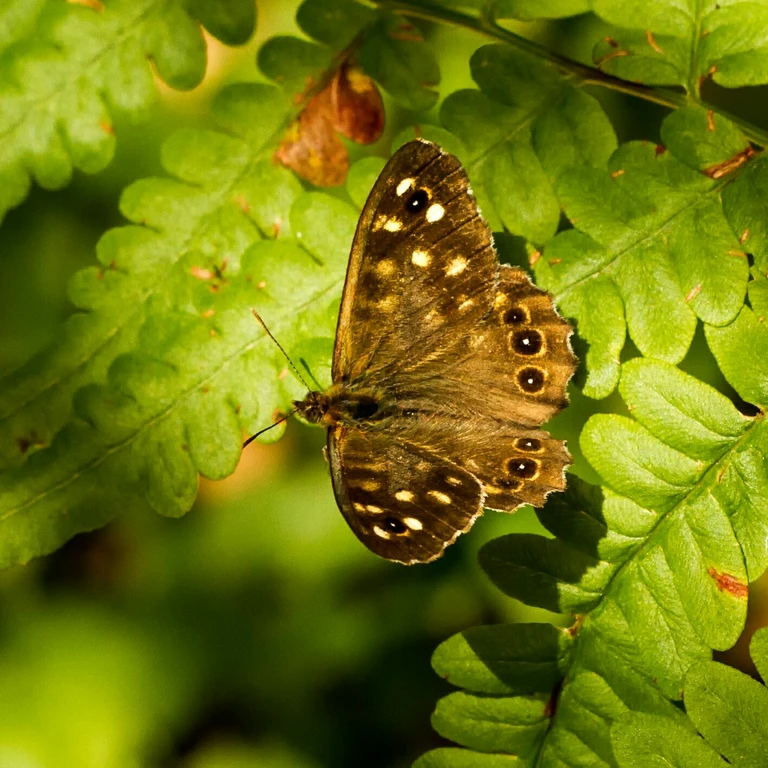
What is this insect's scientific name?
Pararge aegeria
